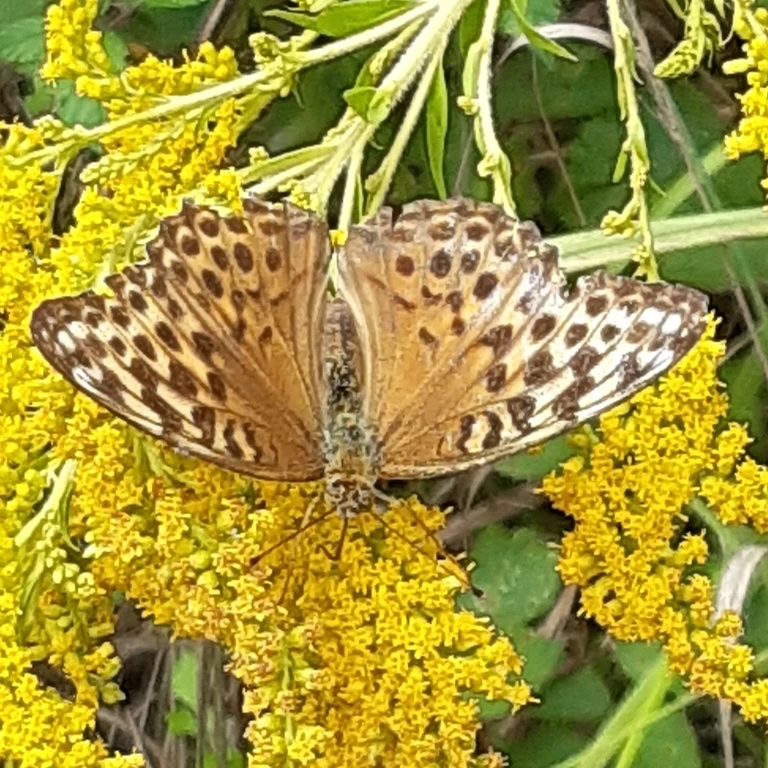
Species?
Argynnis paphia
